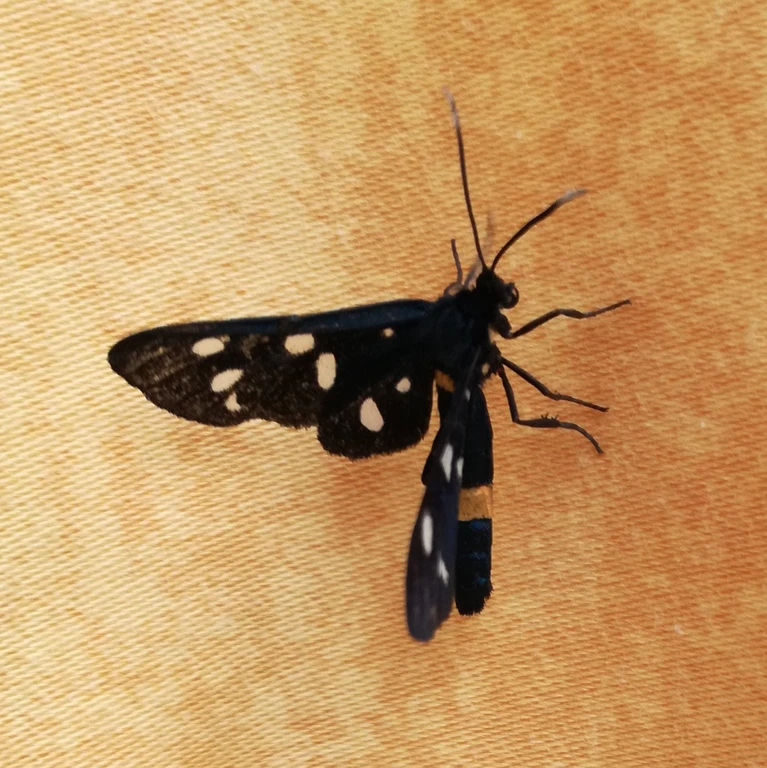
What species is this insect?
Amata phegea
